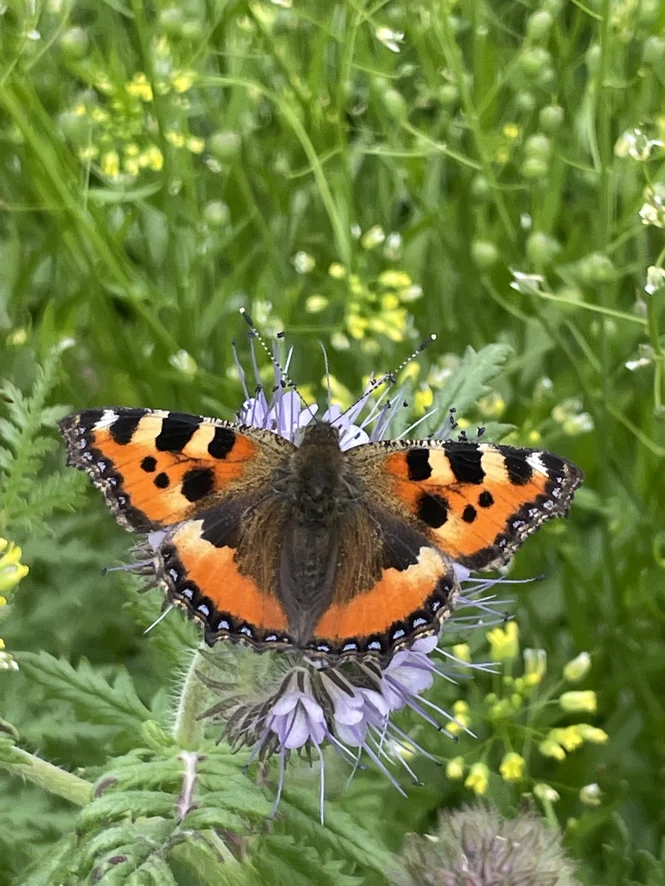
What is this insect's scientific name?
Aglais urticae
